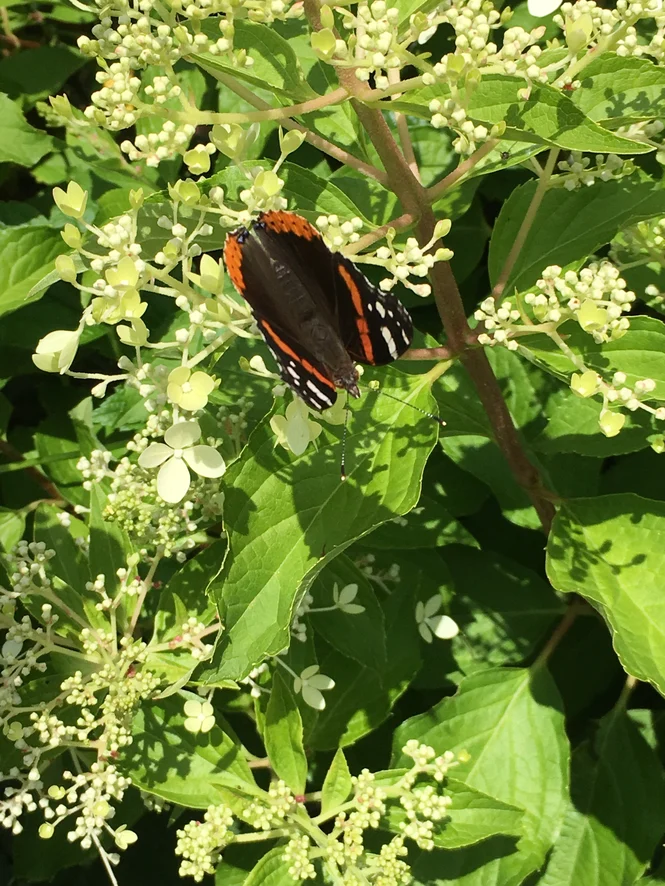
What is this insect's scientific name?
Vanessa atalanta
